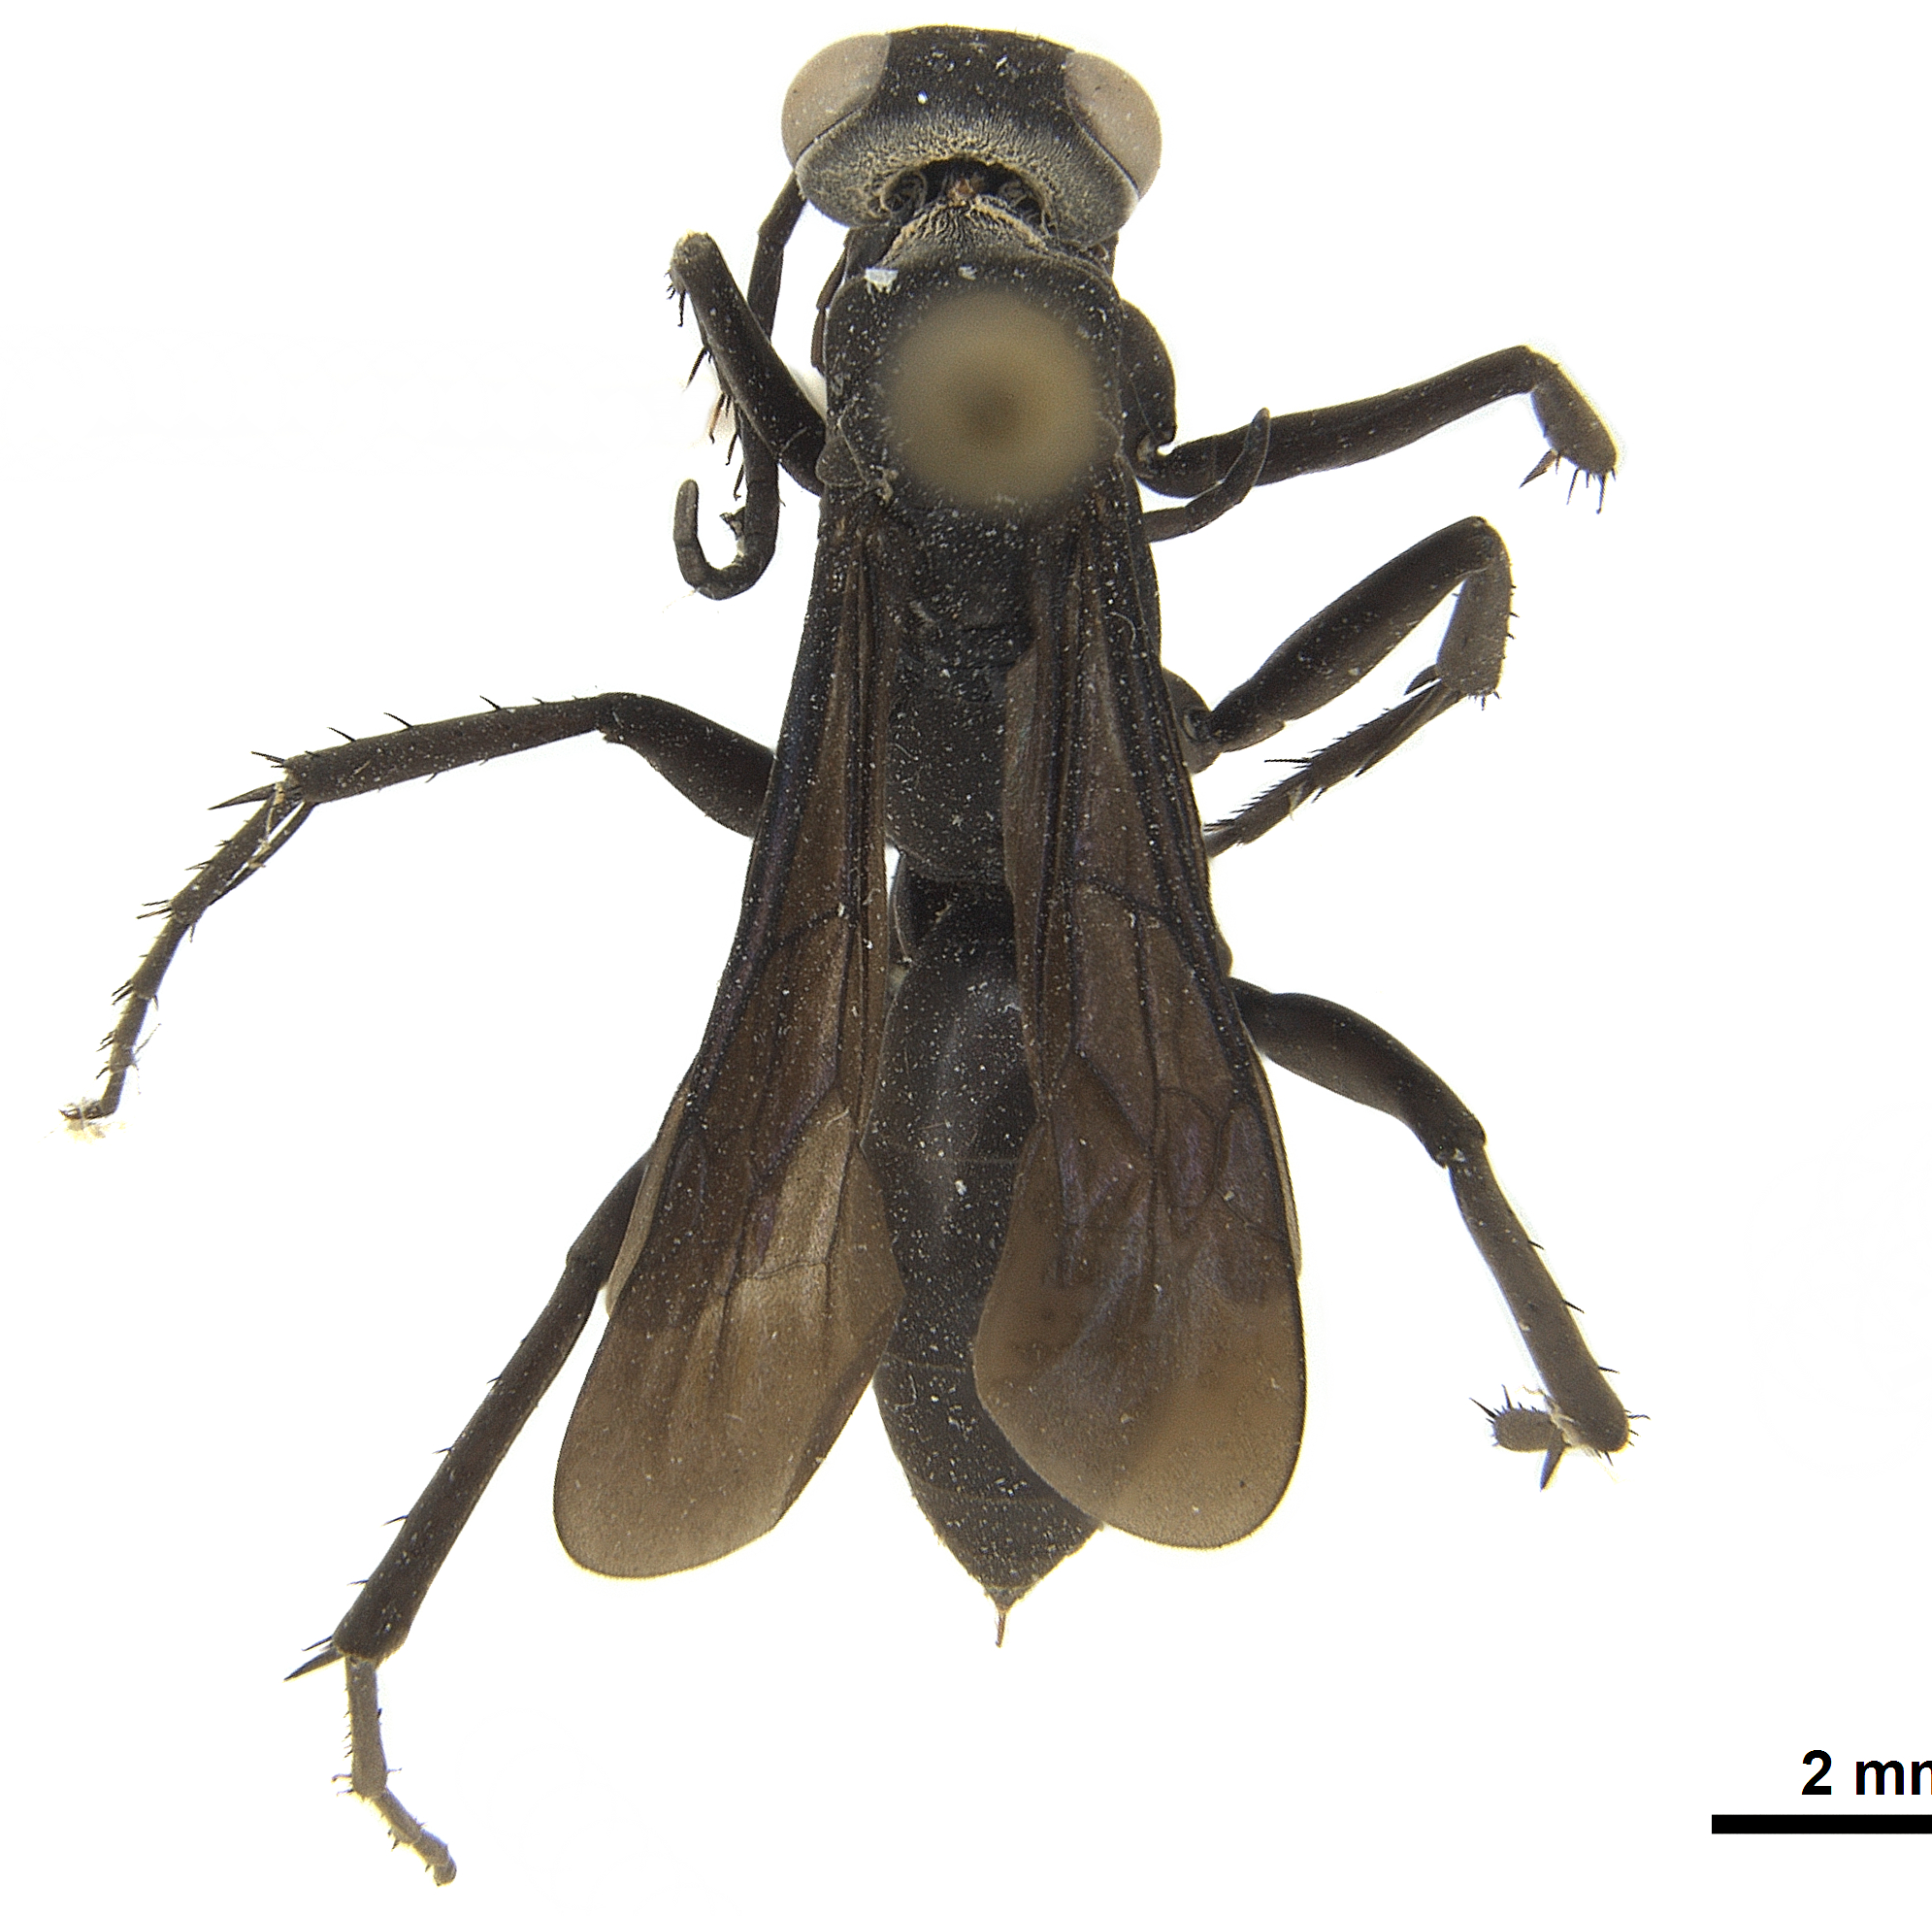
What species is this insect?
Pompilus phoenix (also Hesperopompilus phoenix)
